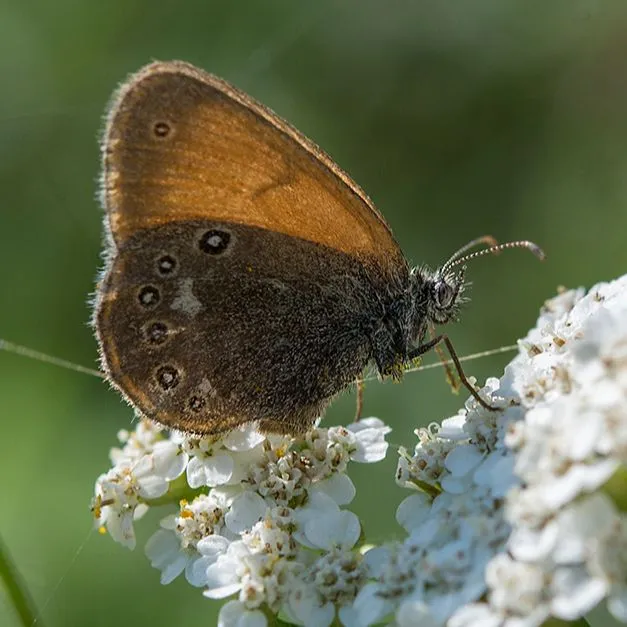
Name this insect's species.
Coenonympha glycerion (also Coenonympha iphis)
